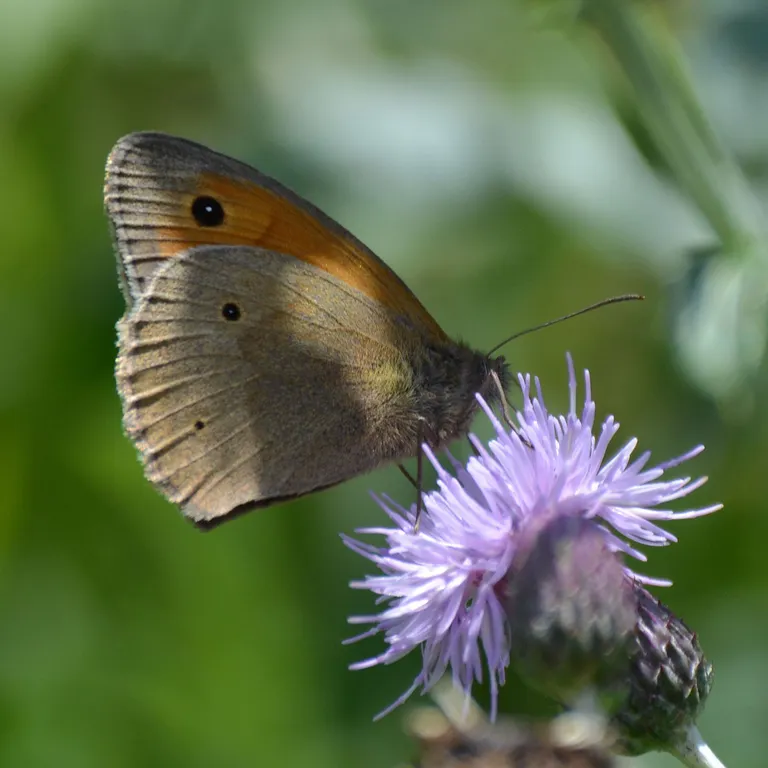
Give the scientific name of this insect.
Maniola jurtina
